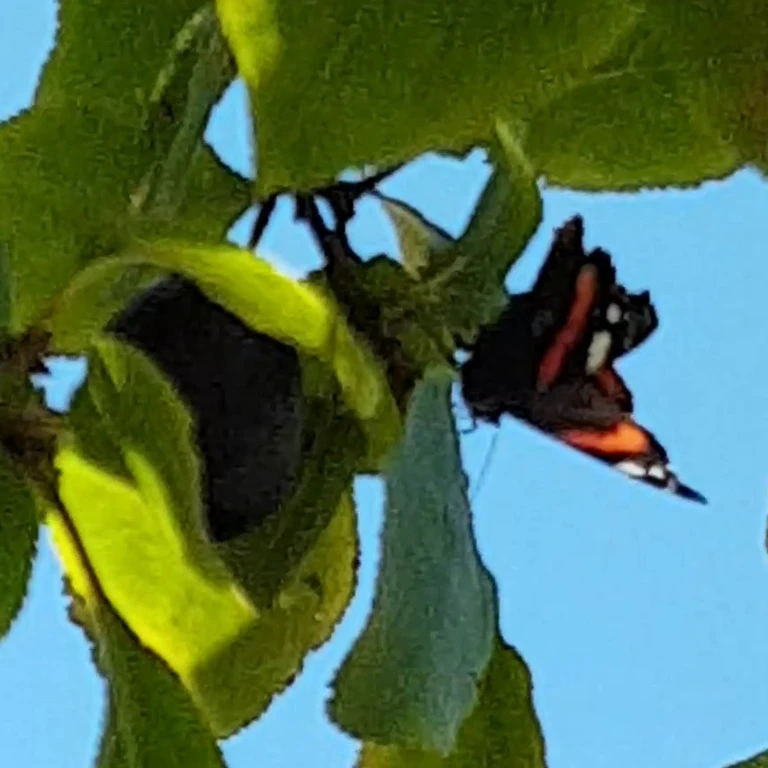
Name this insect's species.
Vanessa atalanta
